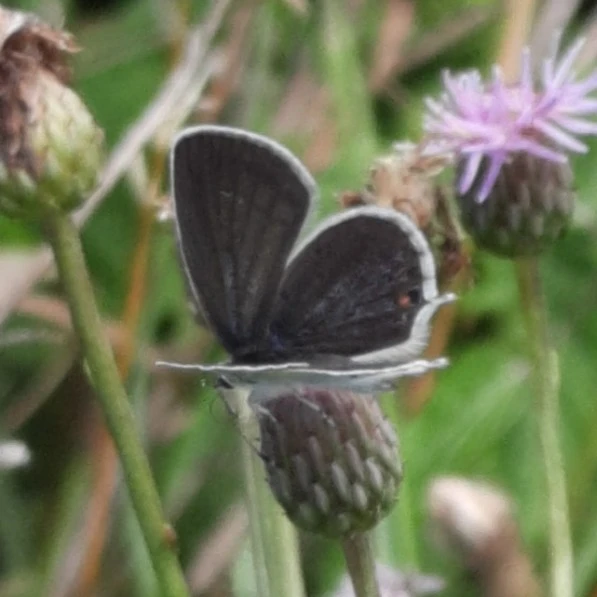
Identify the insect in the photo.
Cupido argiades (also Elkalyce argiades)
